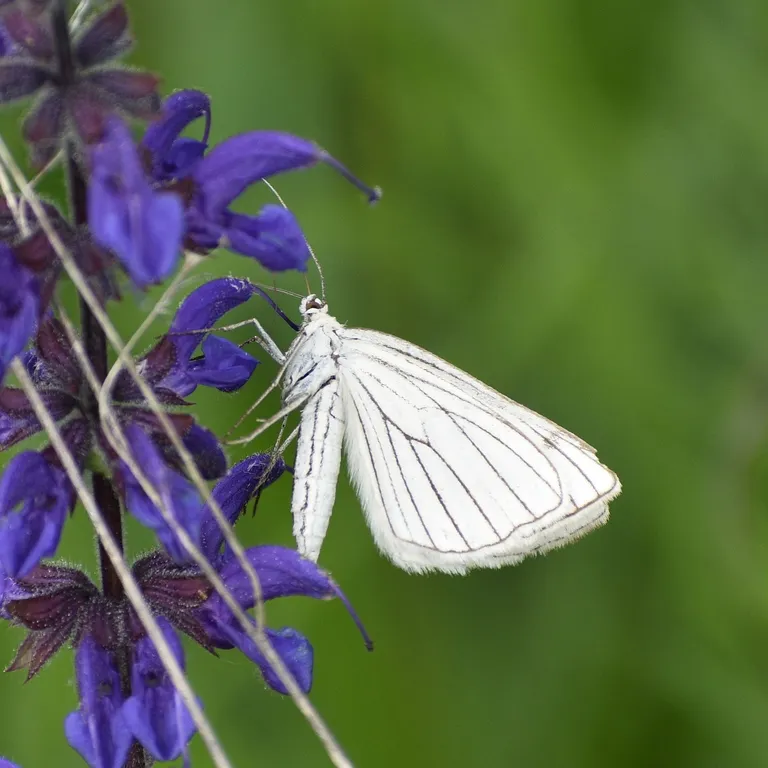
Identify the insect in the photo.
Siona lineata
